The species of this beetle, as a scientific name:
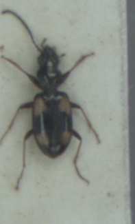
Bembidion illigeri
